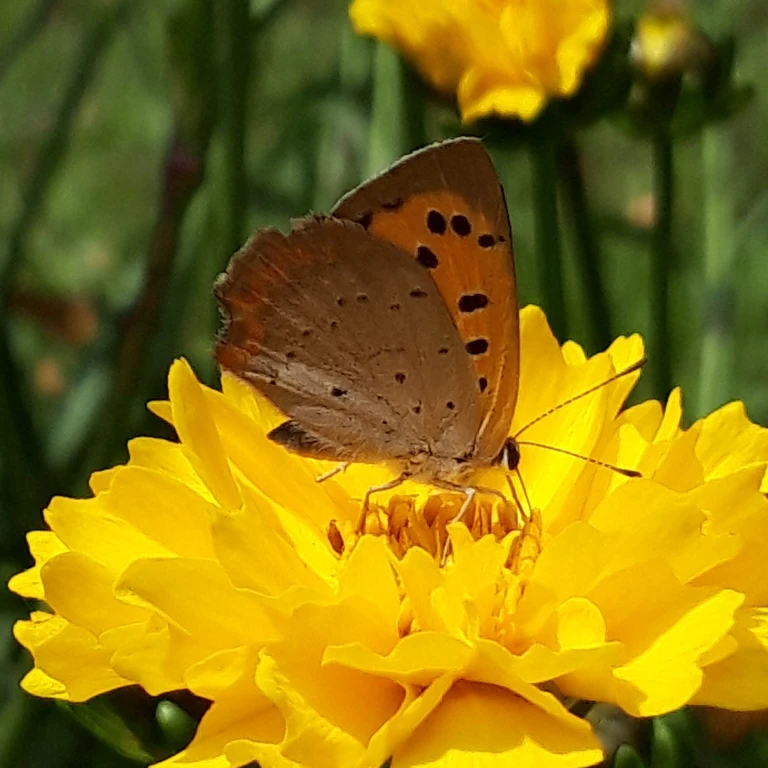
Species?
Lycaena phlaeas
